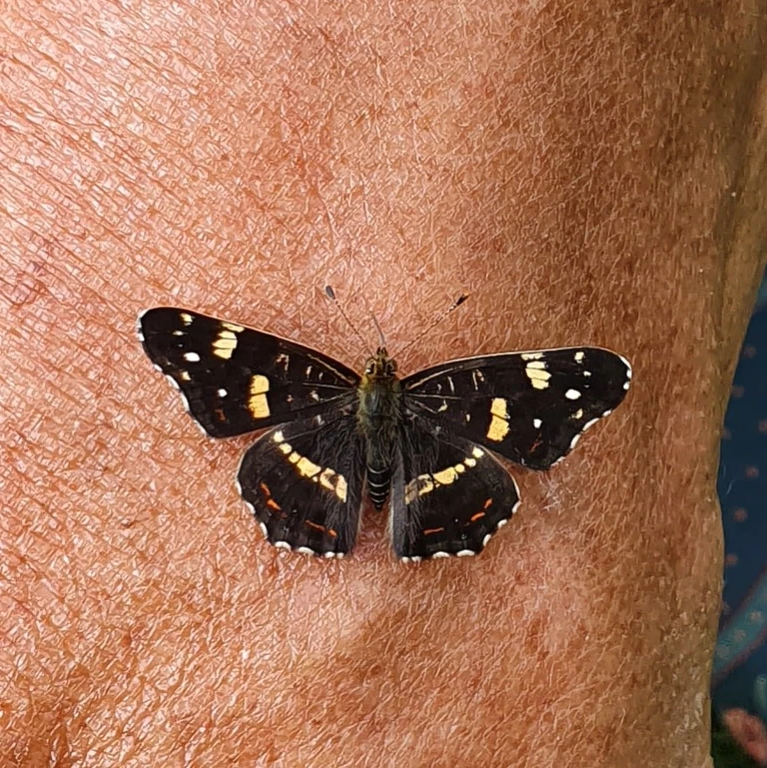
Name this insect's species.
Araschnia levana
